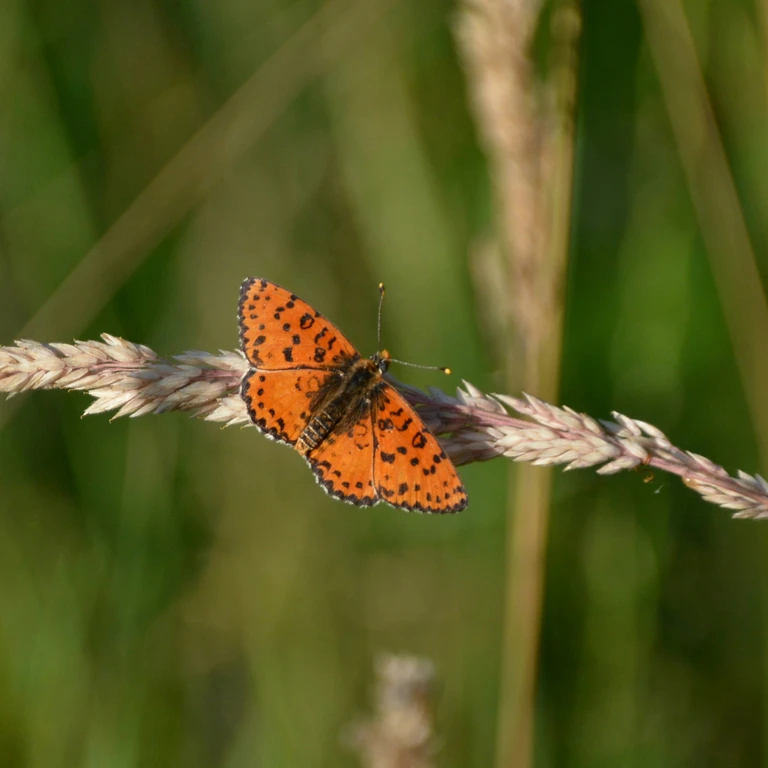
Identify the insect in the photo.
Melitaea didyma
